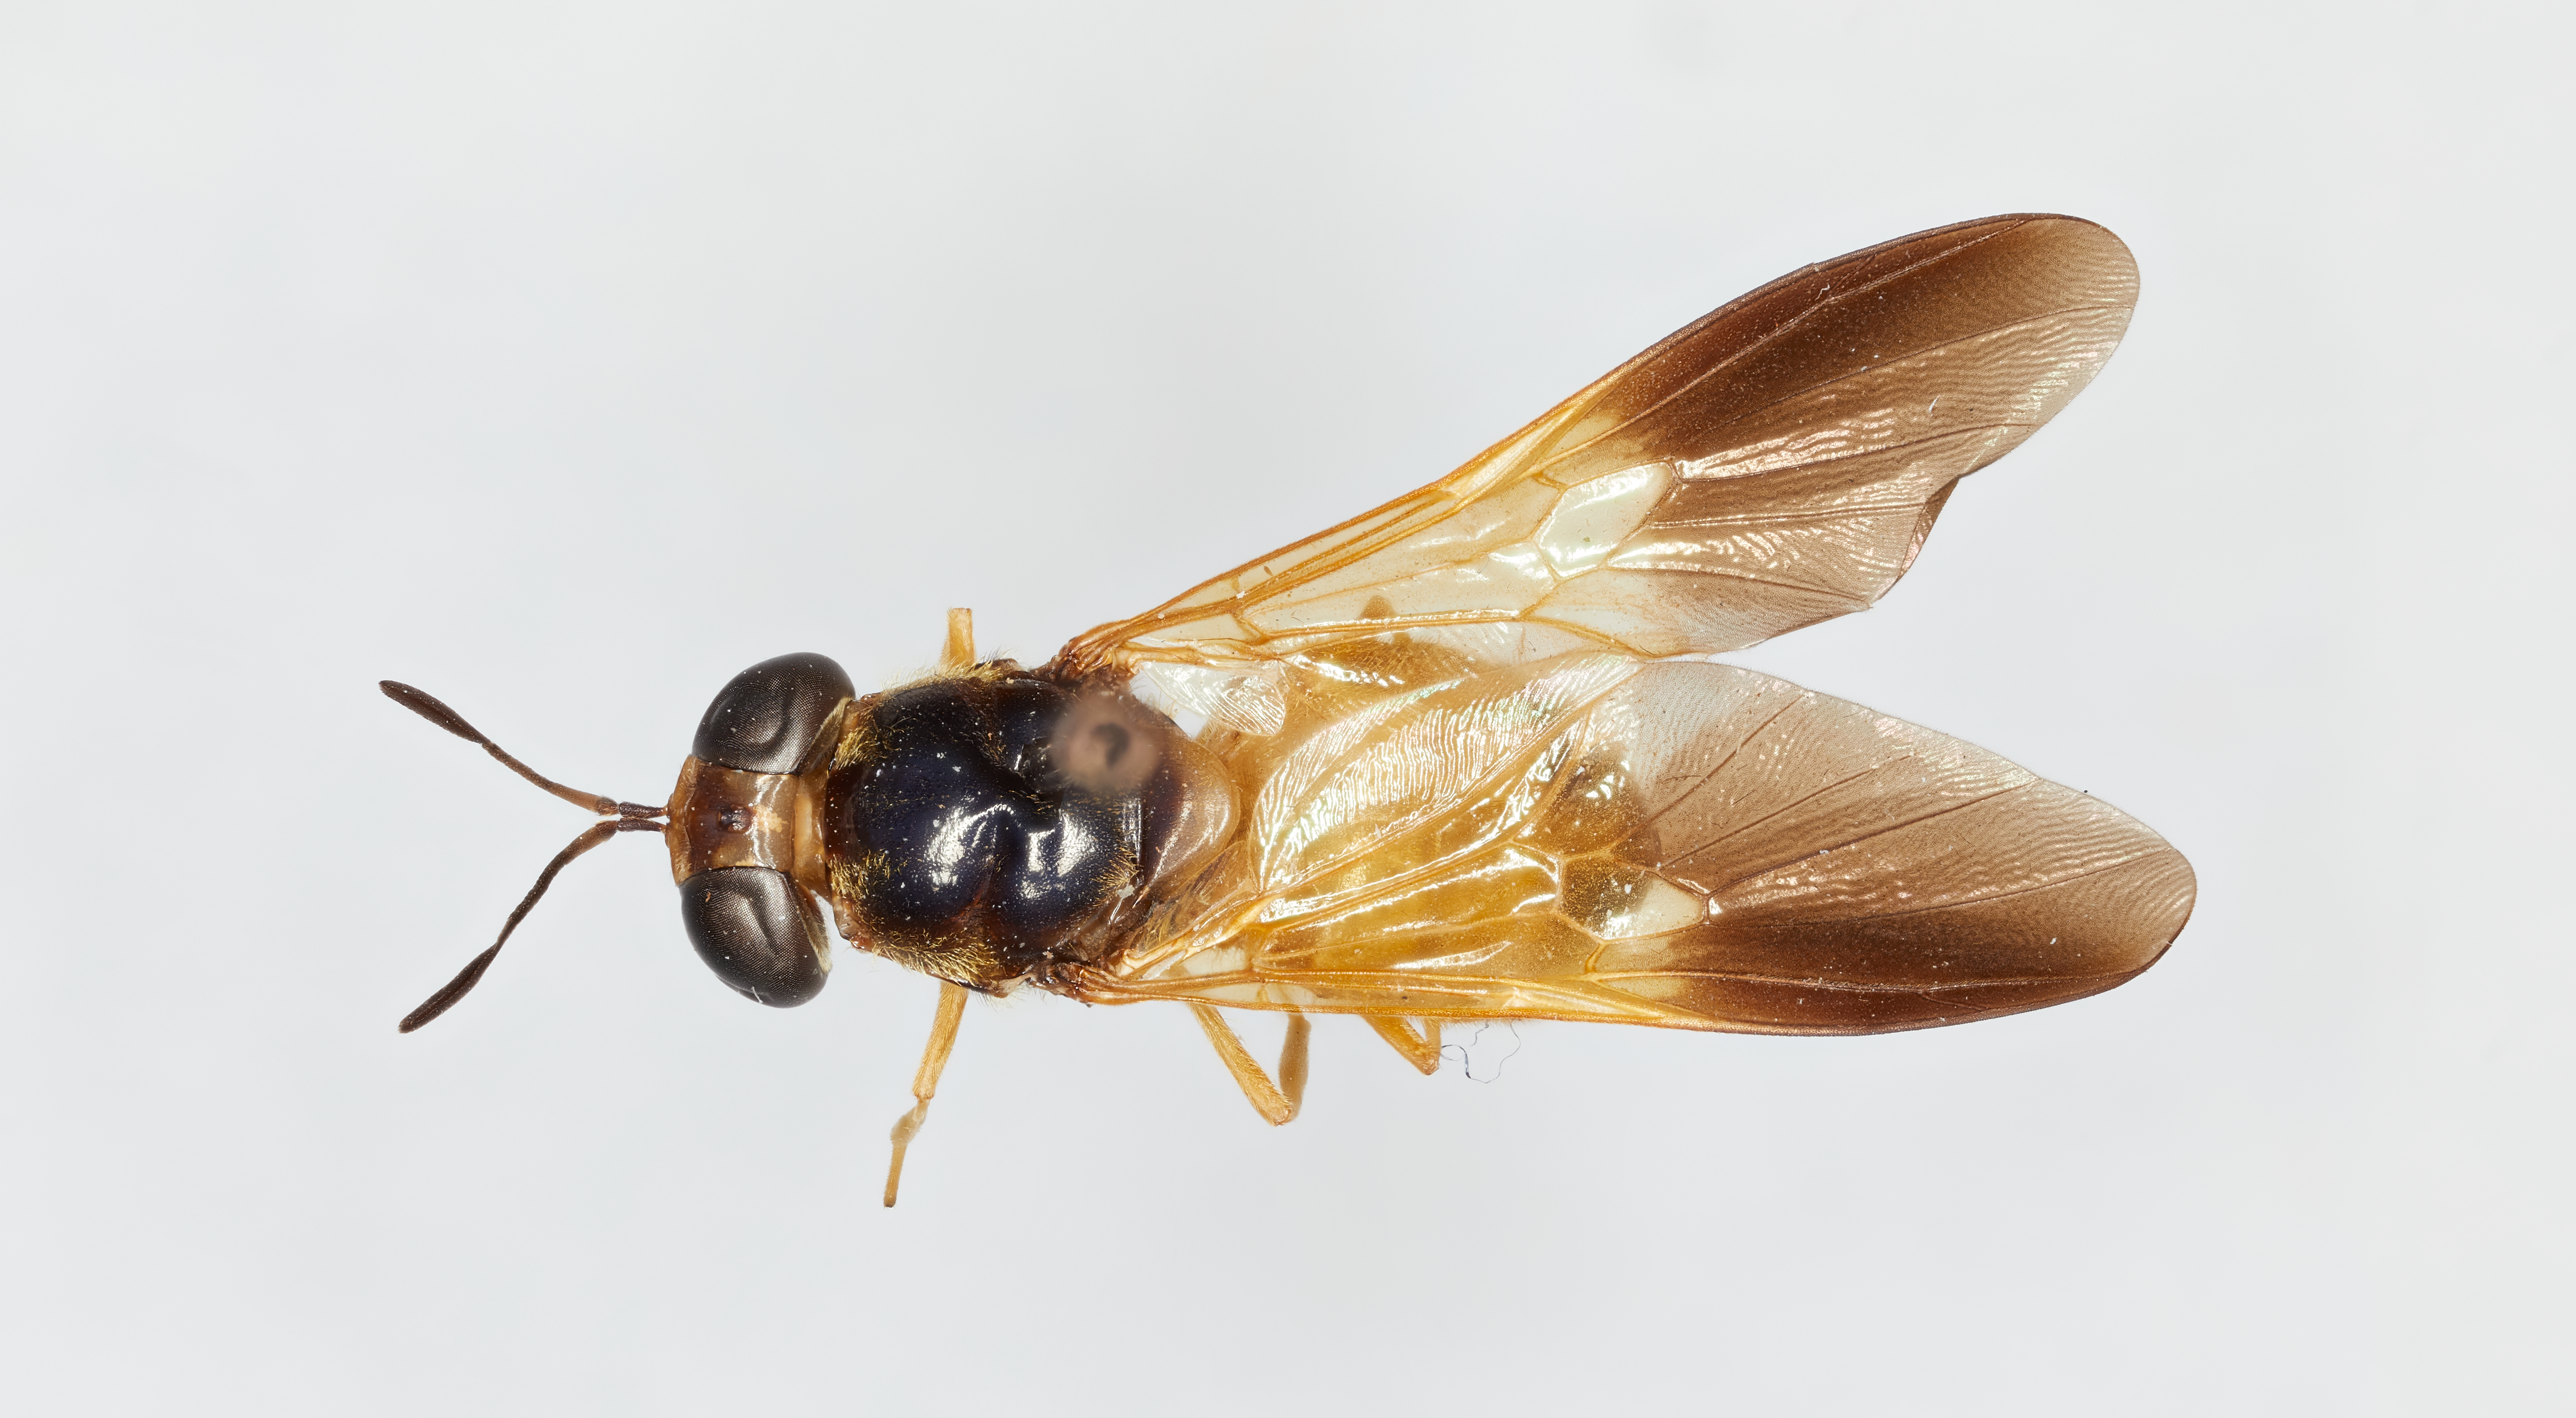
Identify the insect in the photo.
Hermetia cingulatus
